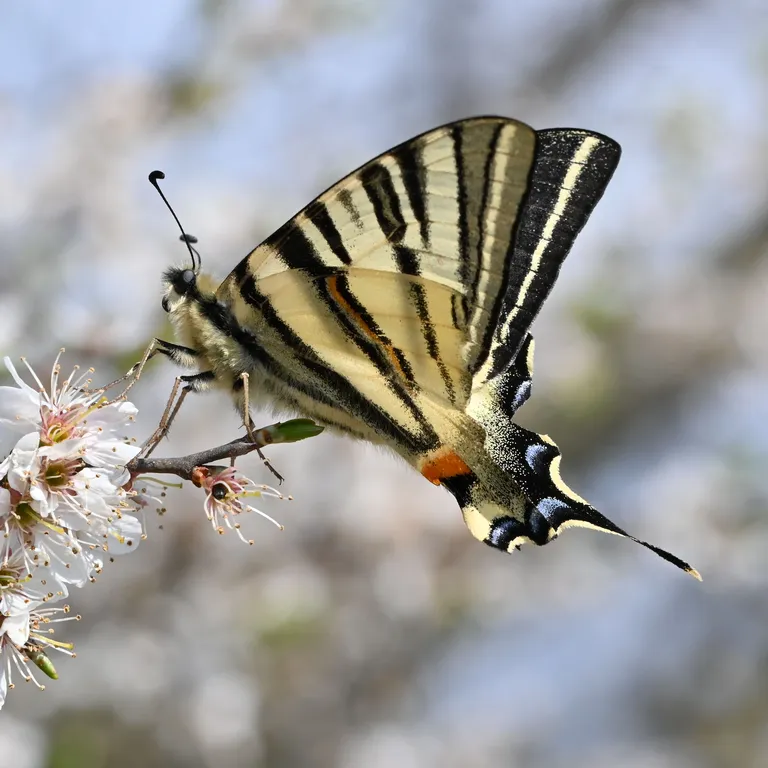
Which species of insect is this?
Iphiclides podalirius
